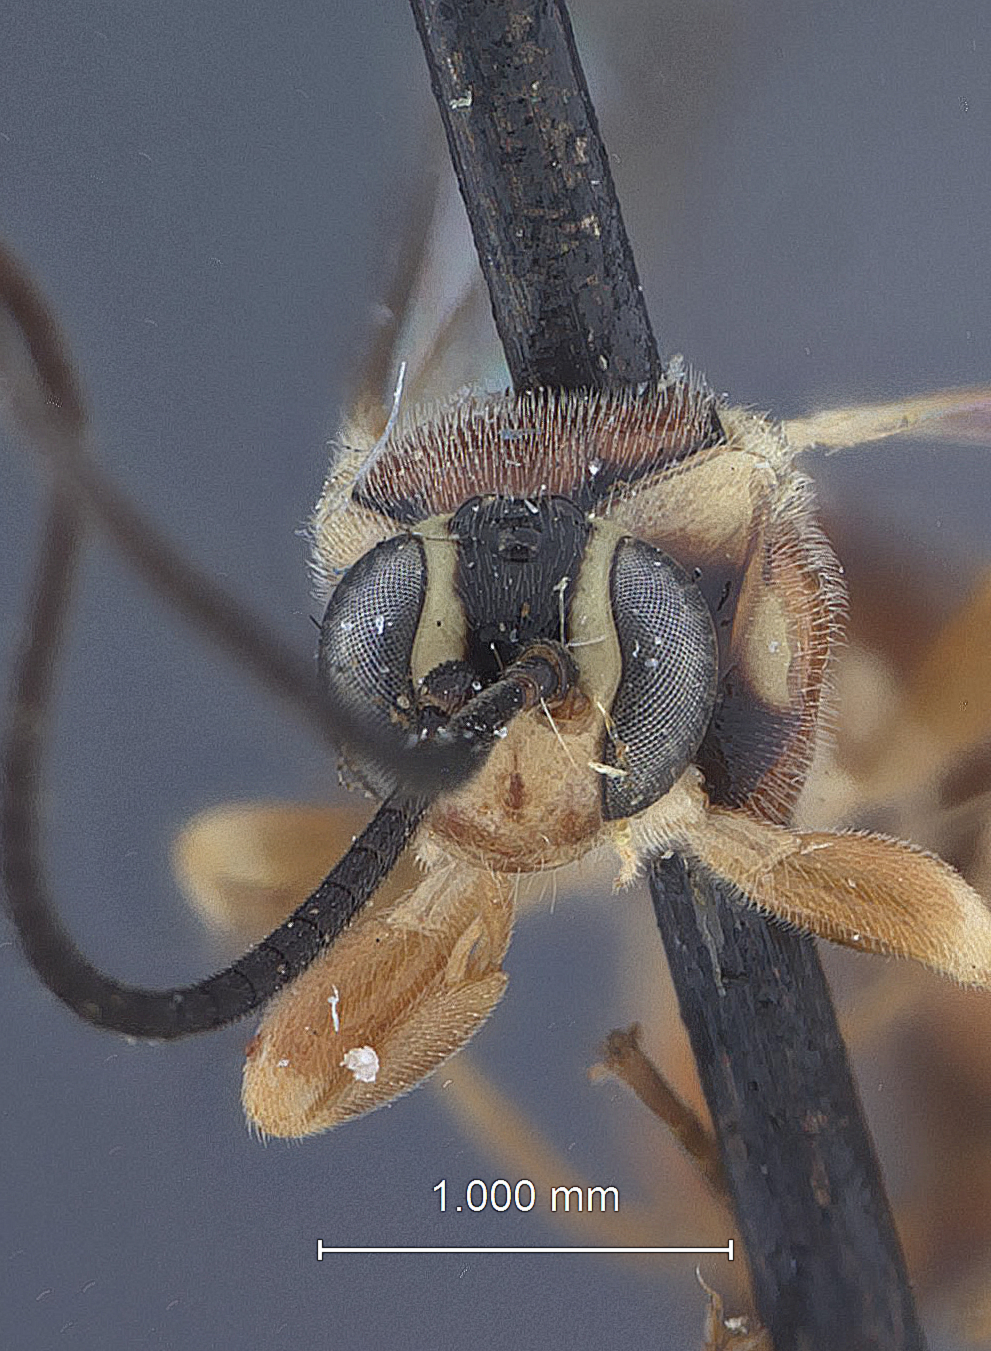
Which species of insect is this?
Exochus russeus
